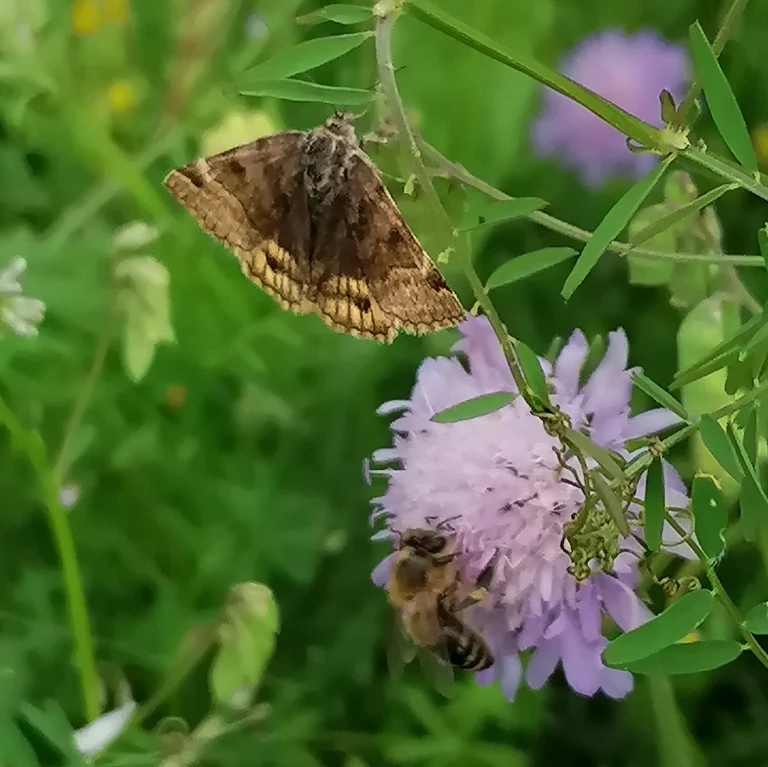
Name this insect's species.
Euclidia glyphica
